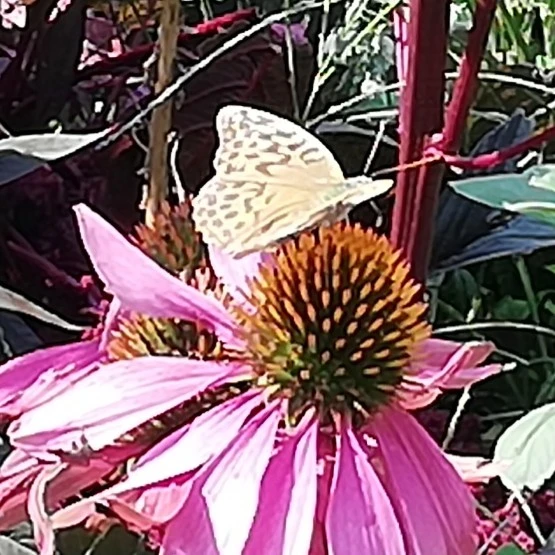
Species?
Argynnis paphia
